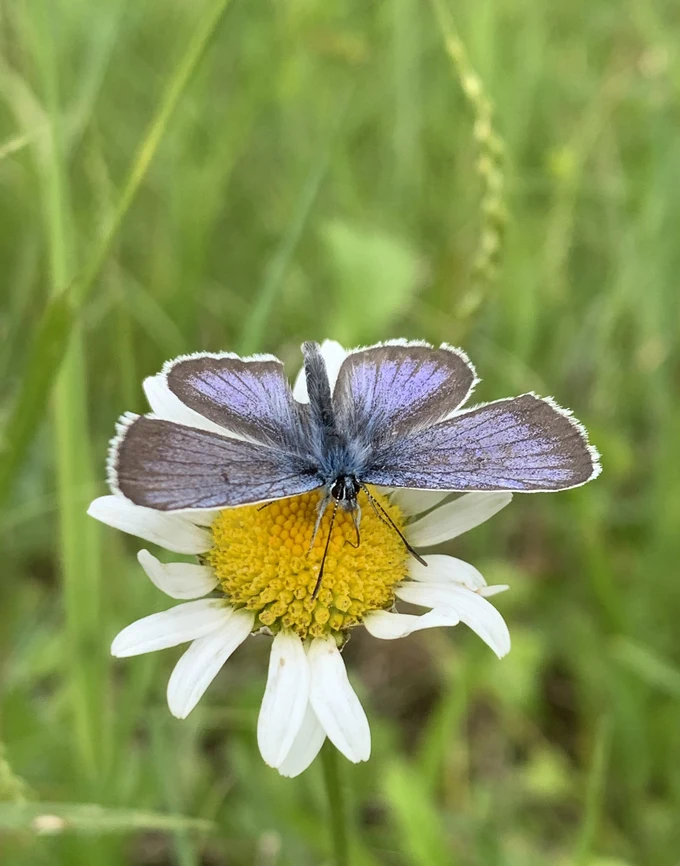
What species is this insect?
Plebejus argus
